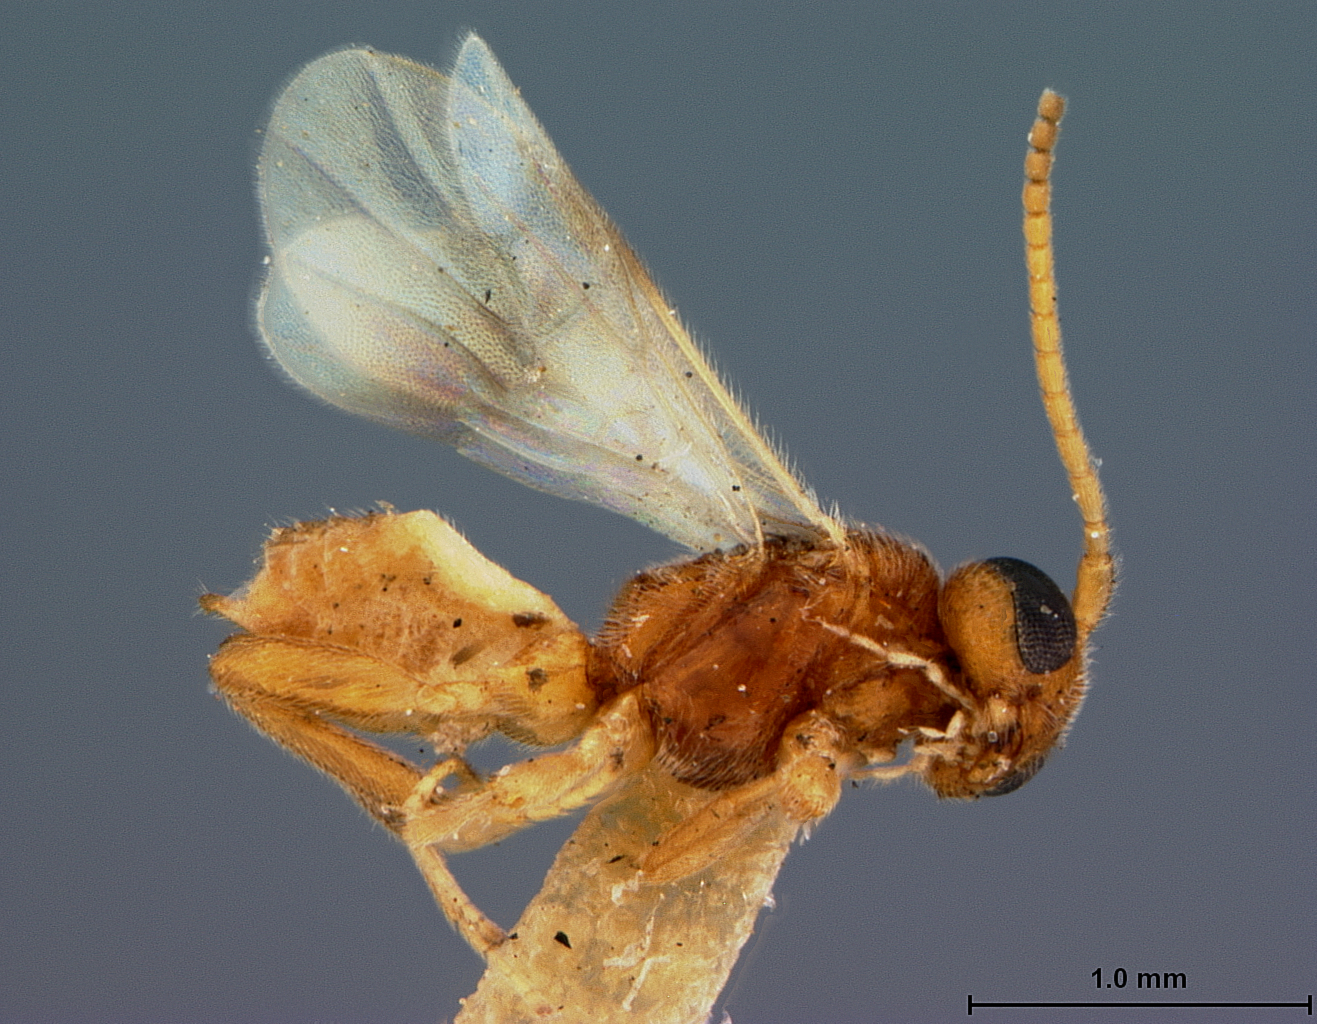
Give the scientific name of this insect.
Dirrhope americana
